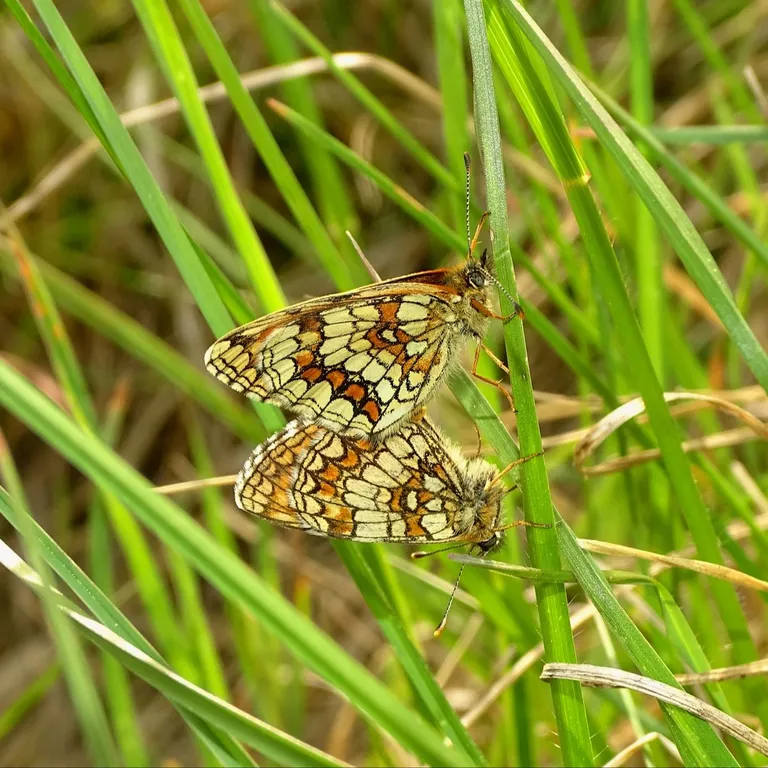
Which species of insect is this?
Melitaea athalia
